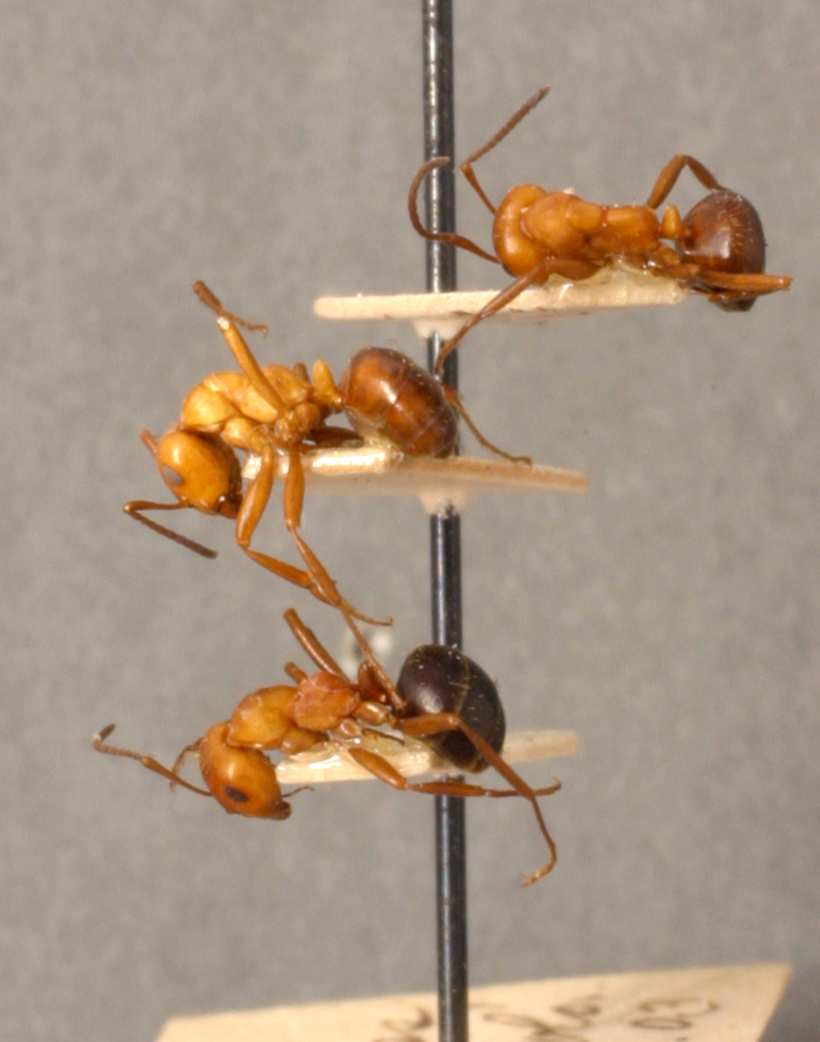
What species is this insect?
Formica montigena
